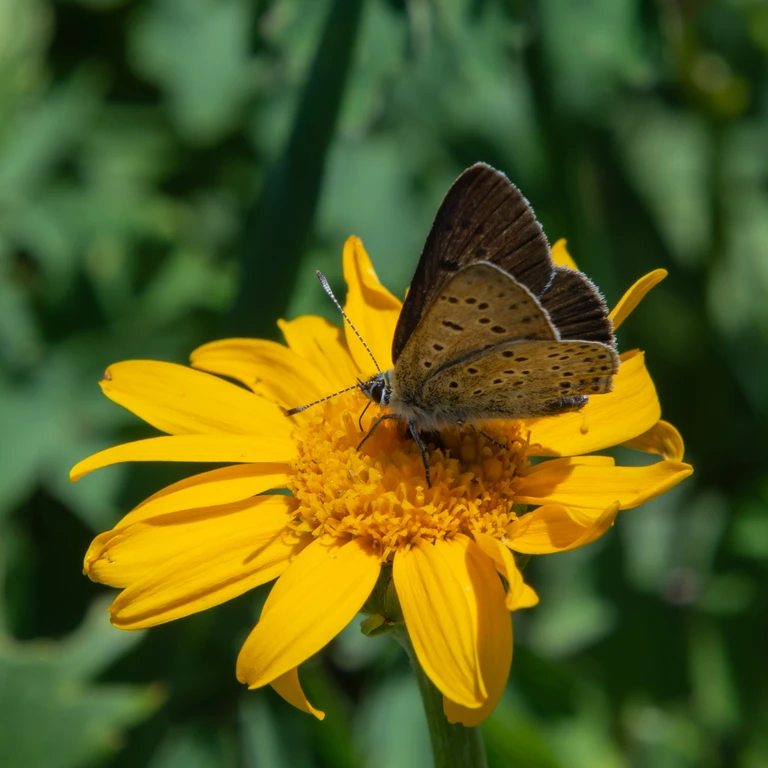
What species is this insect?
Lycaena tityrus (also Loweia tityrus)
